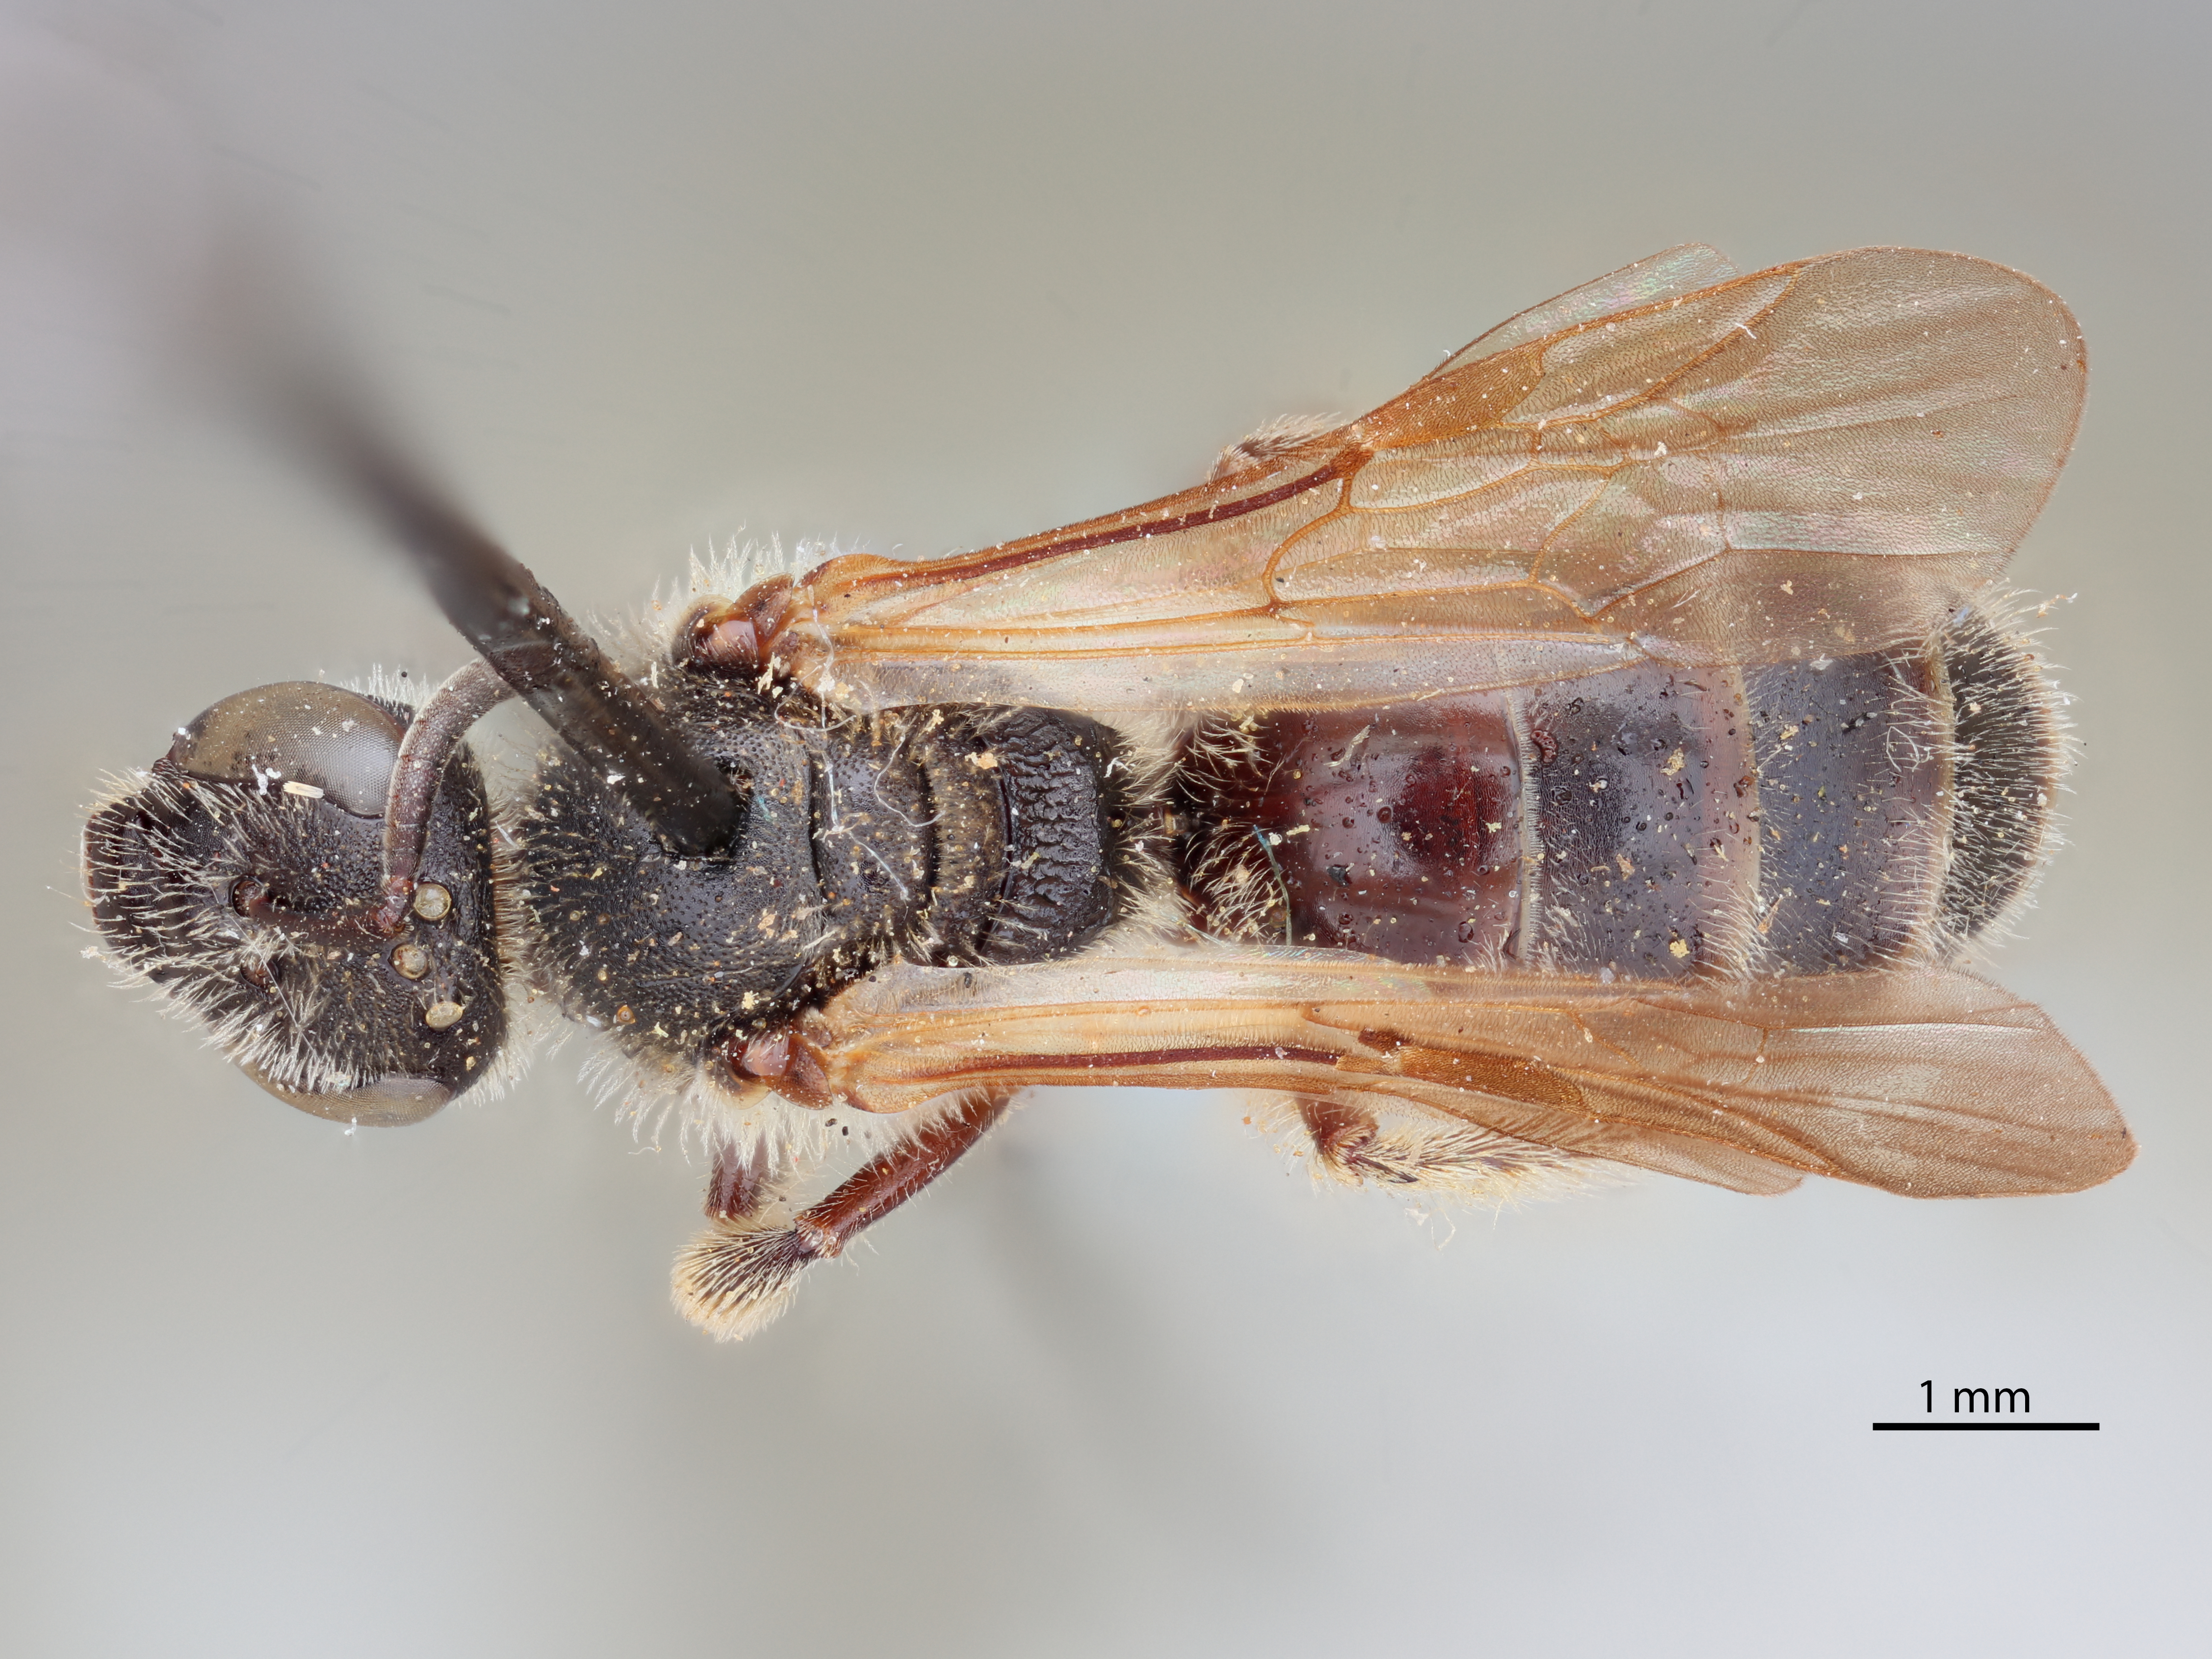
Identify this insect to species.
Halictus quebecensis
